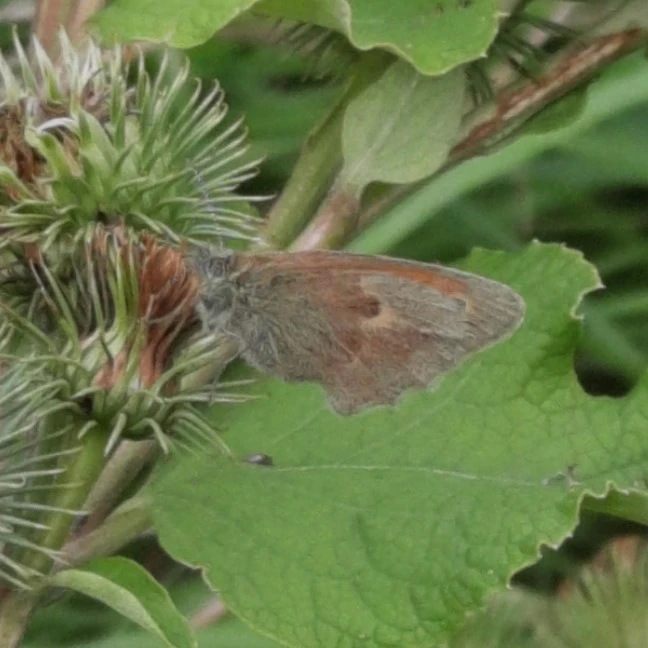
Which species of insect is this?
Coenonympha pamphilus
